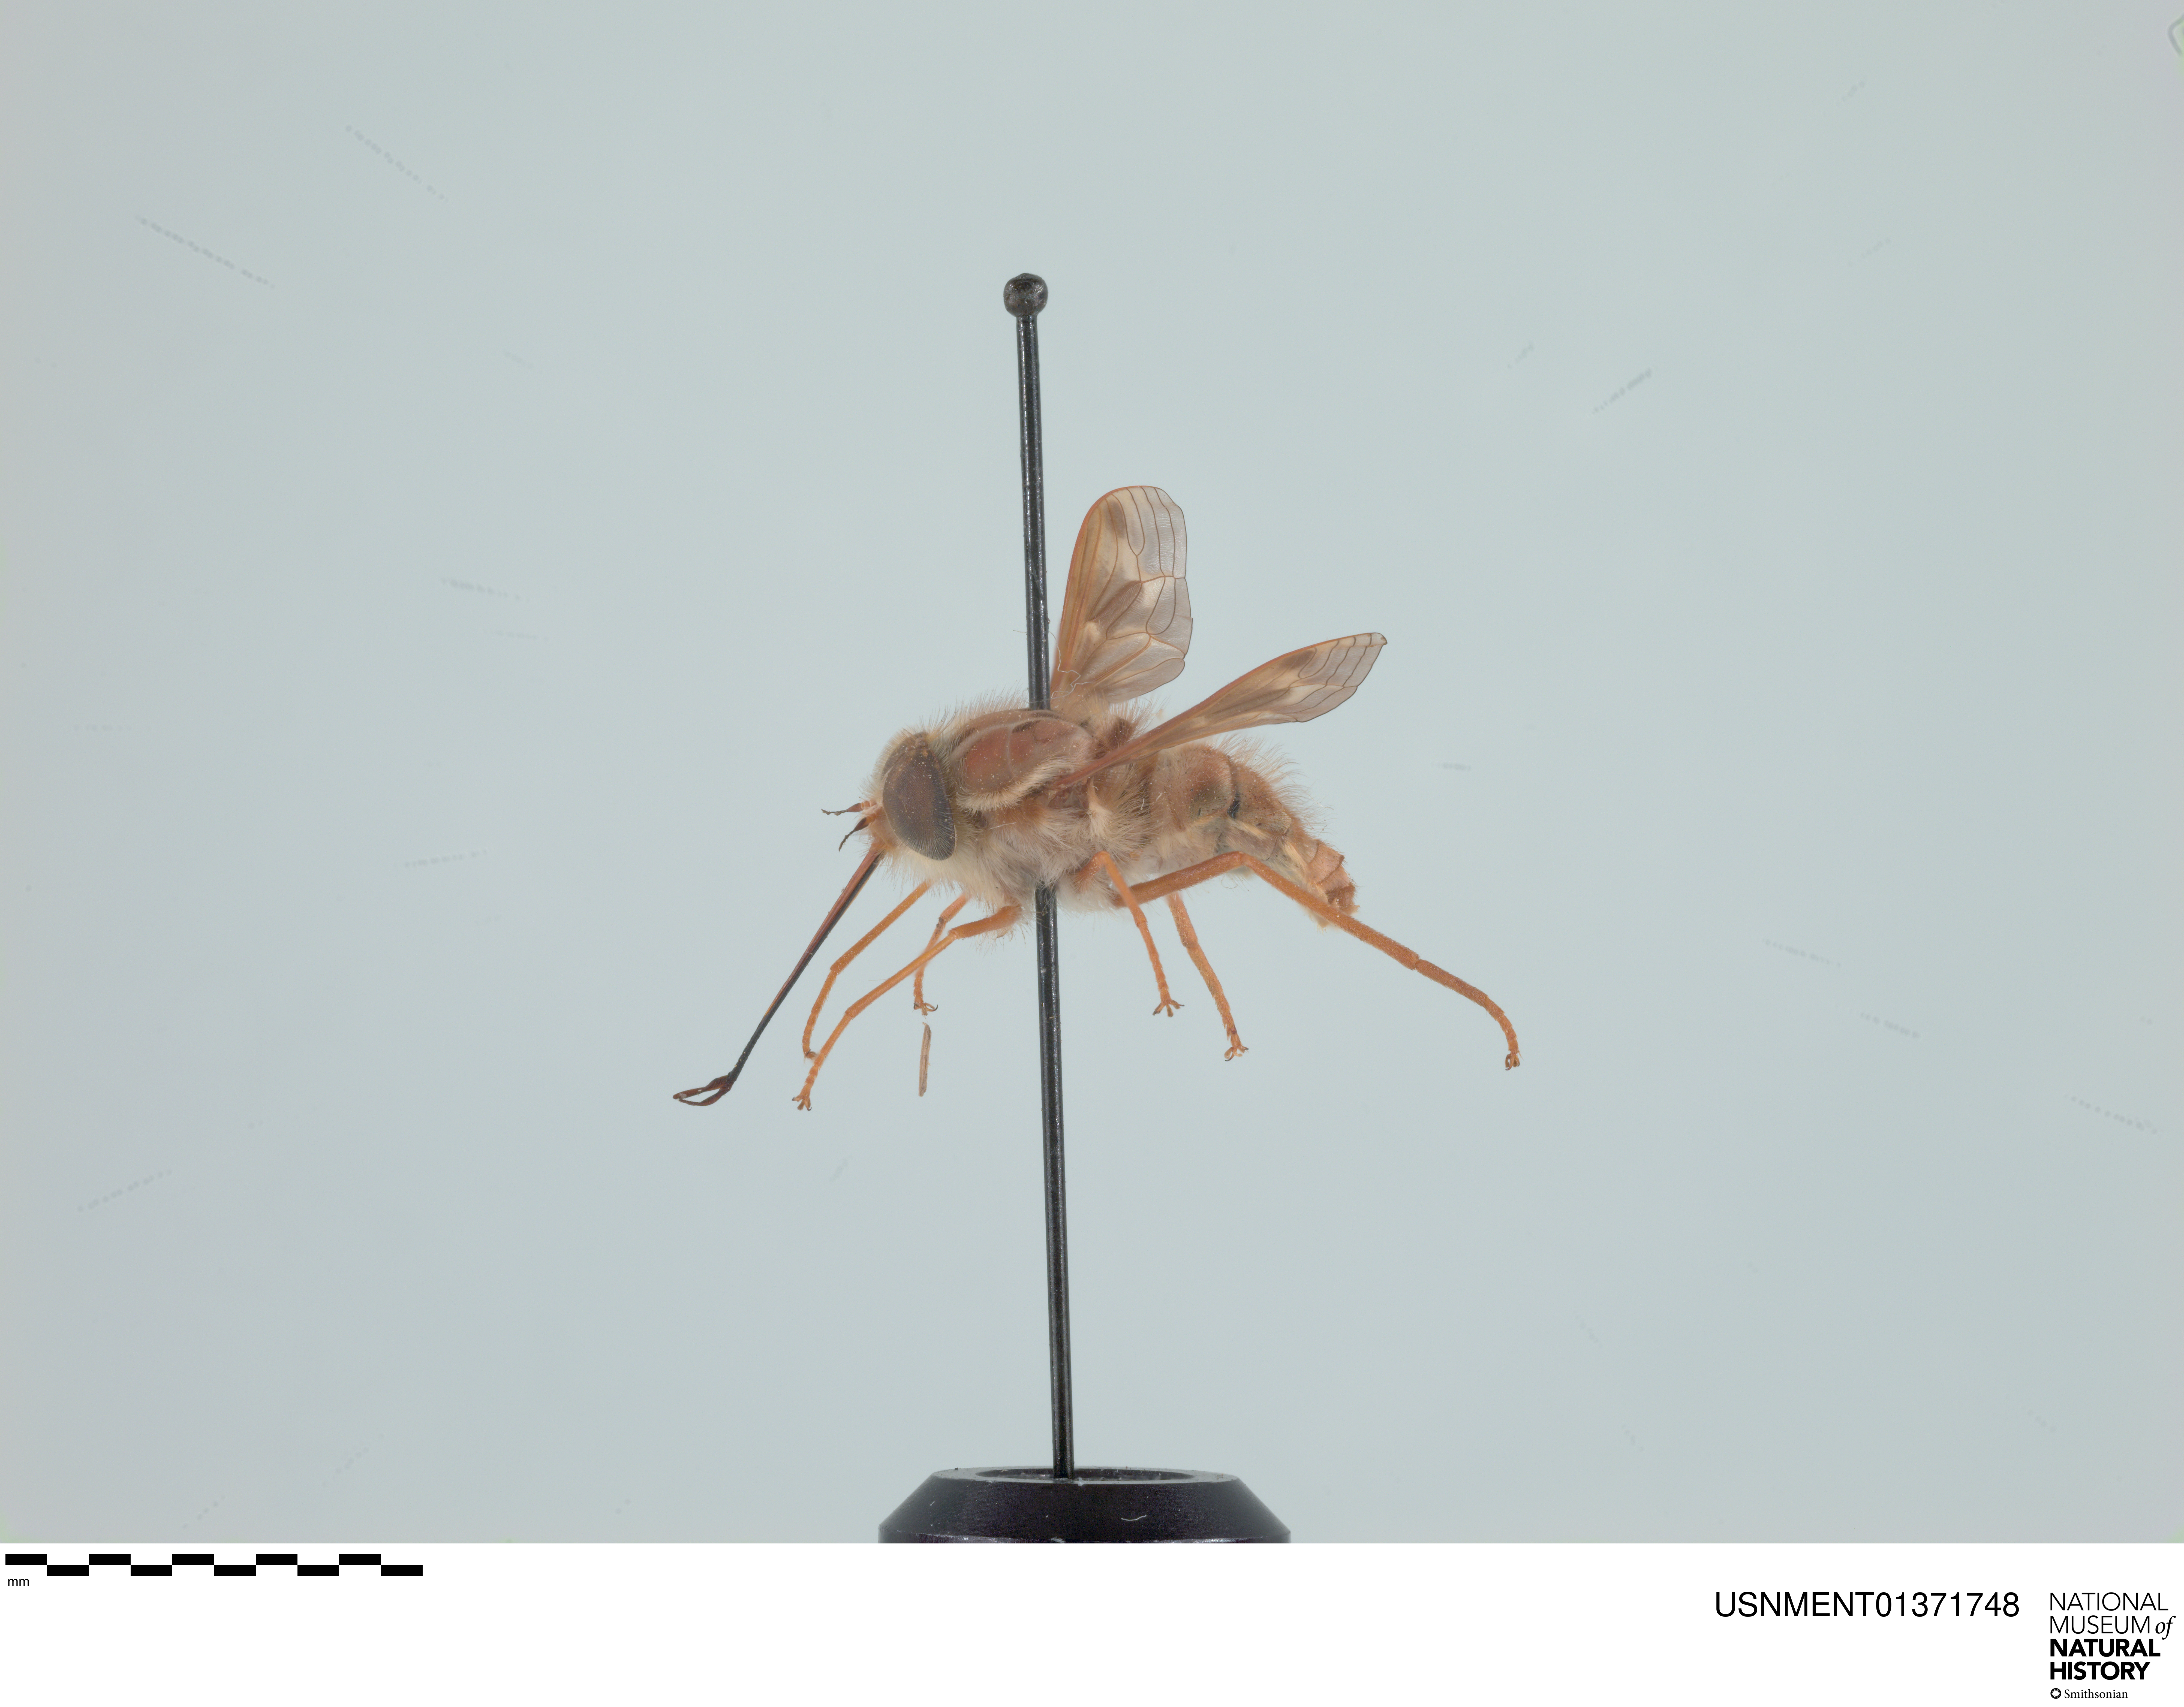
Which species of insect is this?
Hirmoneura nubipennis (also Trichophthalma nubipennis)
